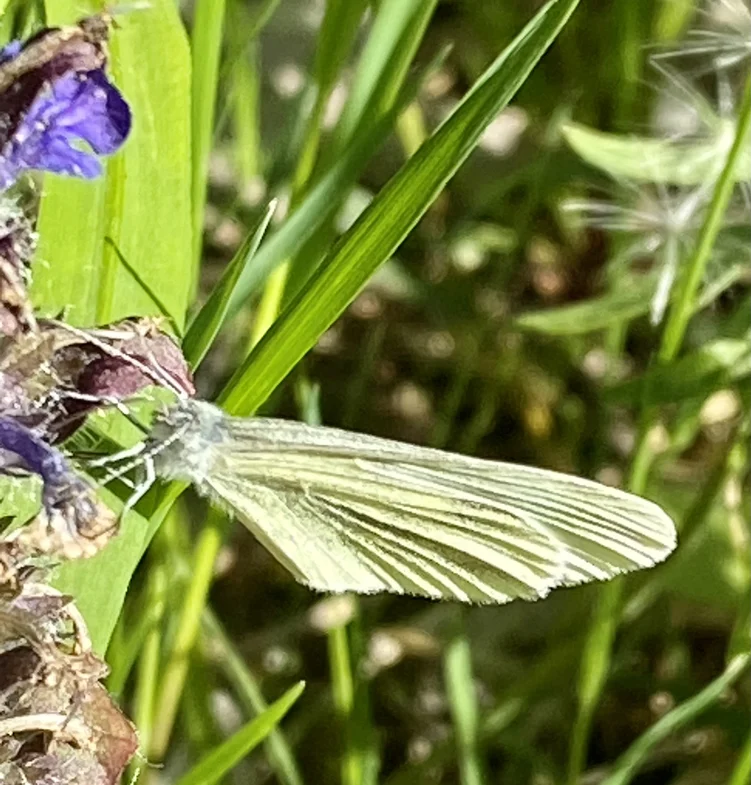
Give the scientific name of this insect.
Leptidea sinapis/juvernica
